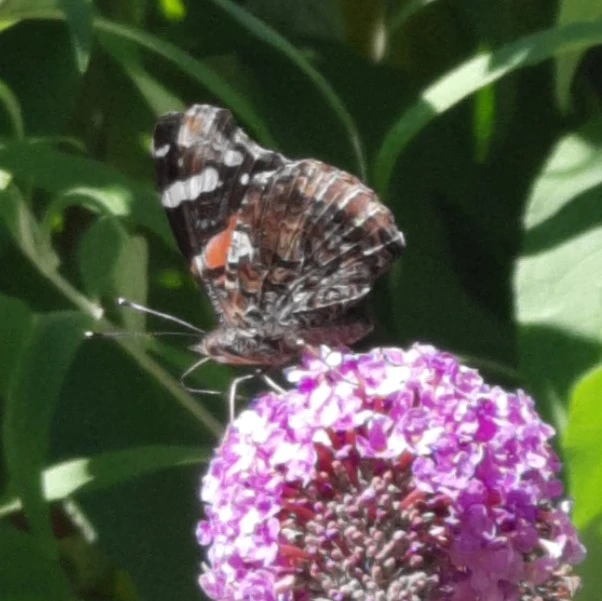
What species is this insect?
Vanessa atalanta
